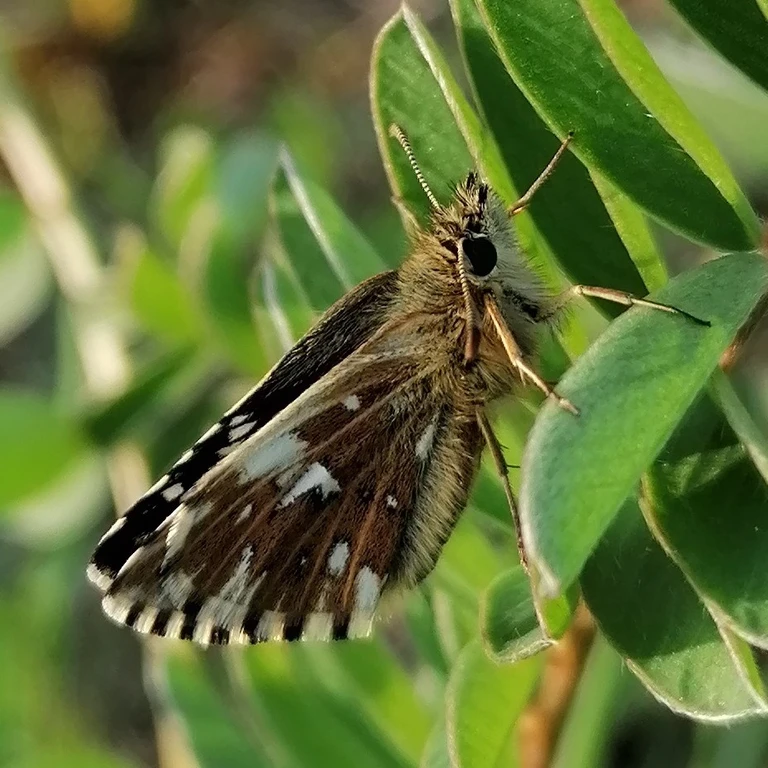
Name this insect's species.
Pyrgus malvae
